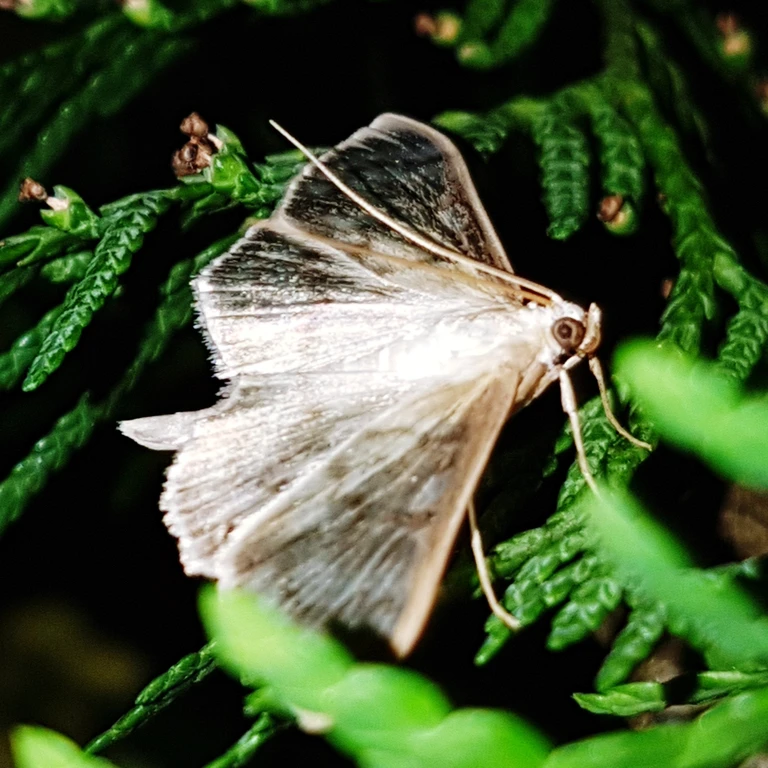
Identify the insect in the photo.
Cydalima perspectalis
